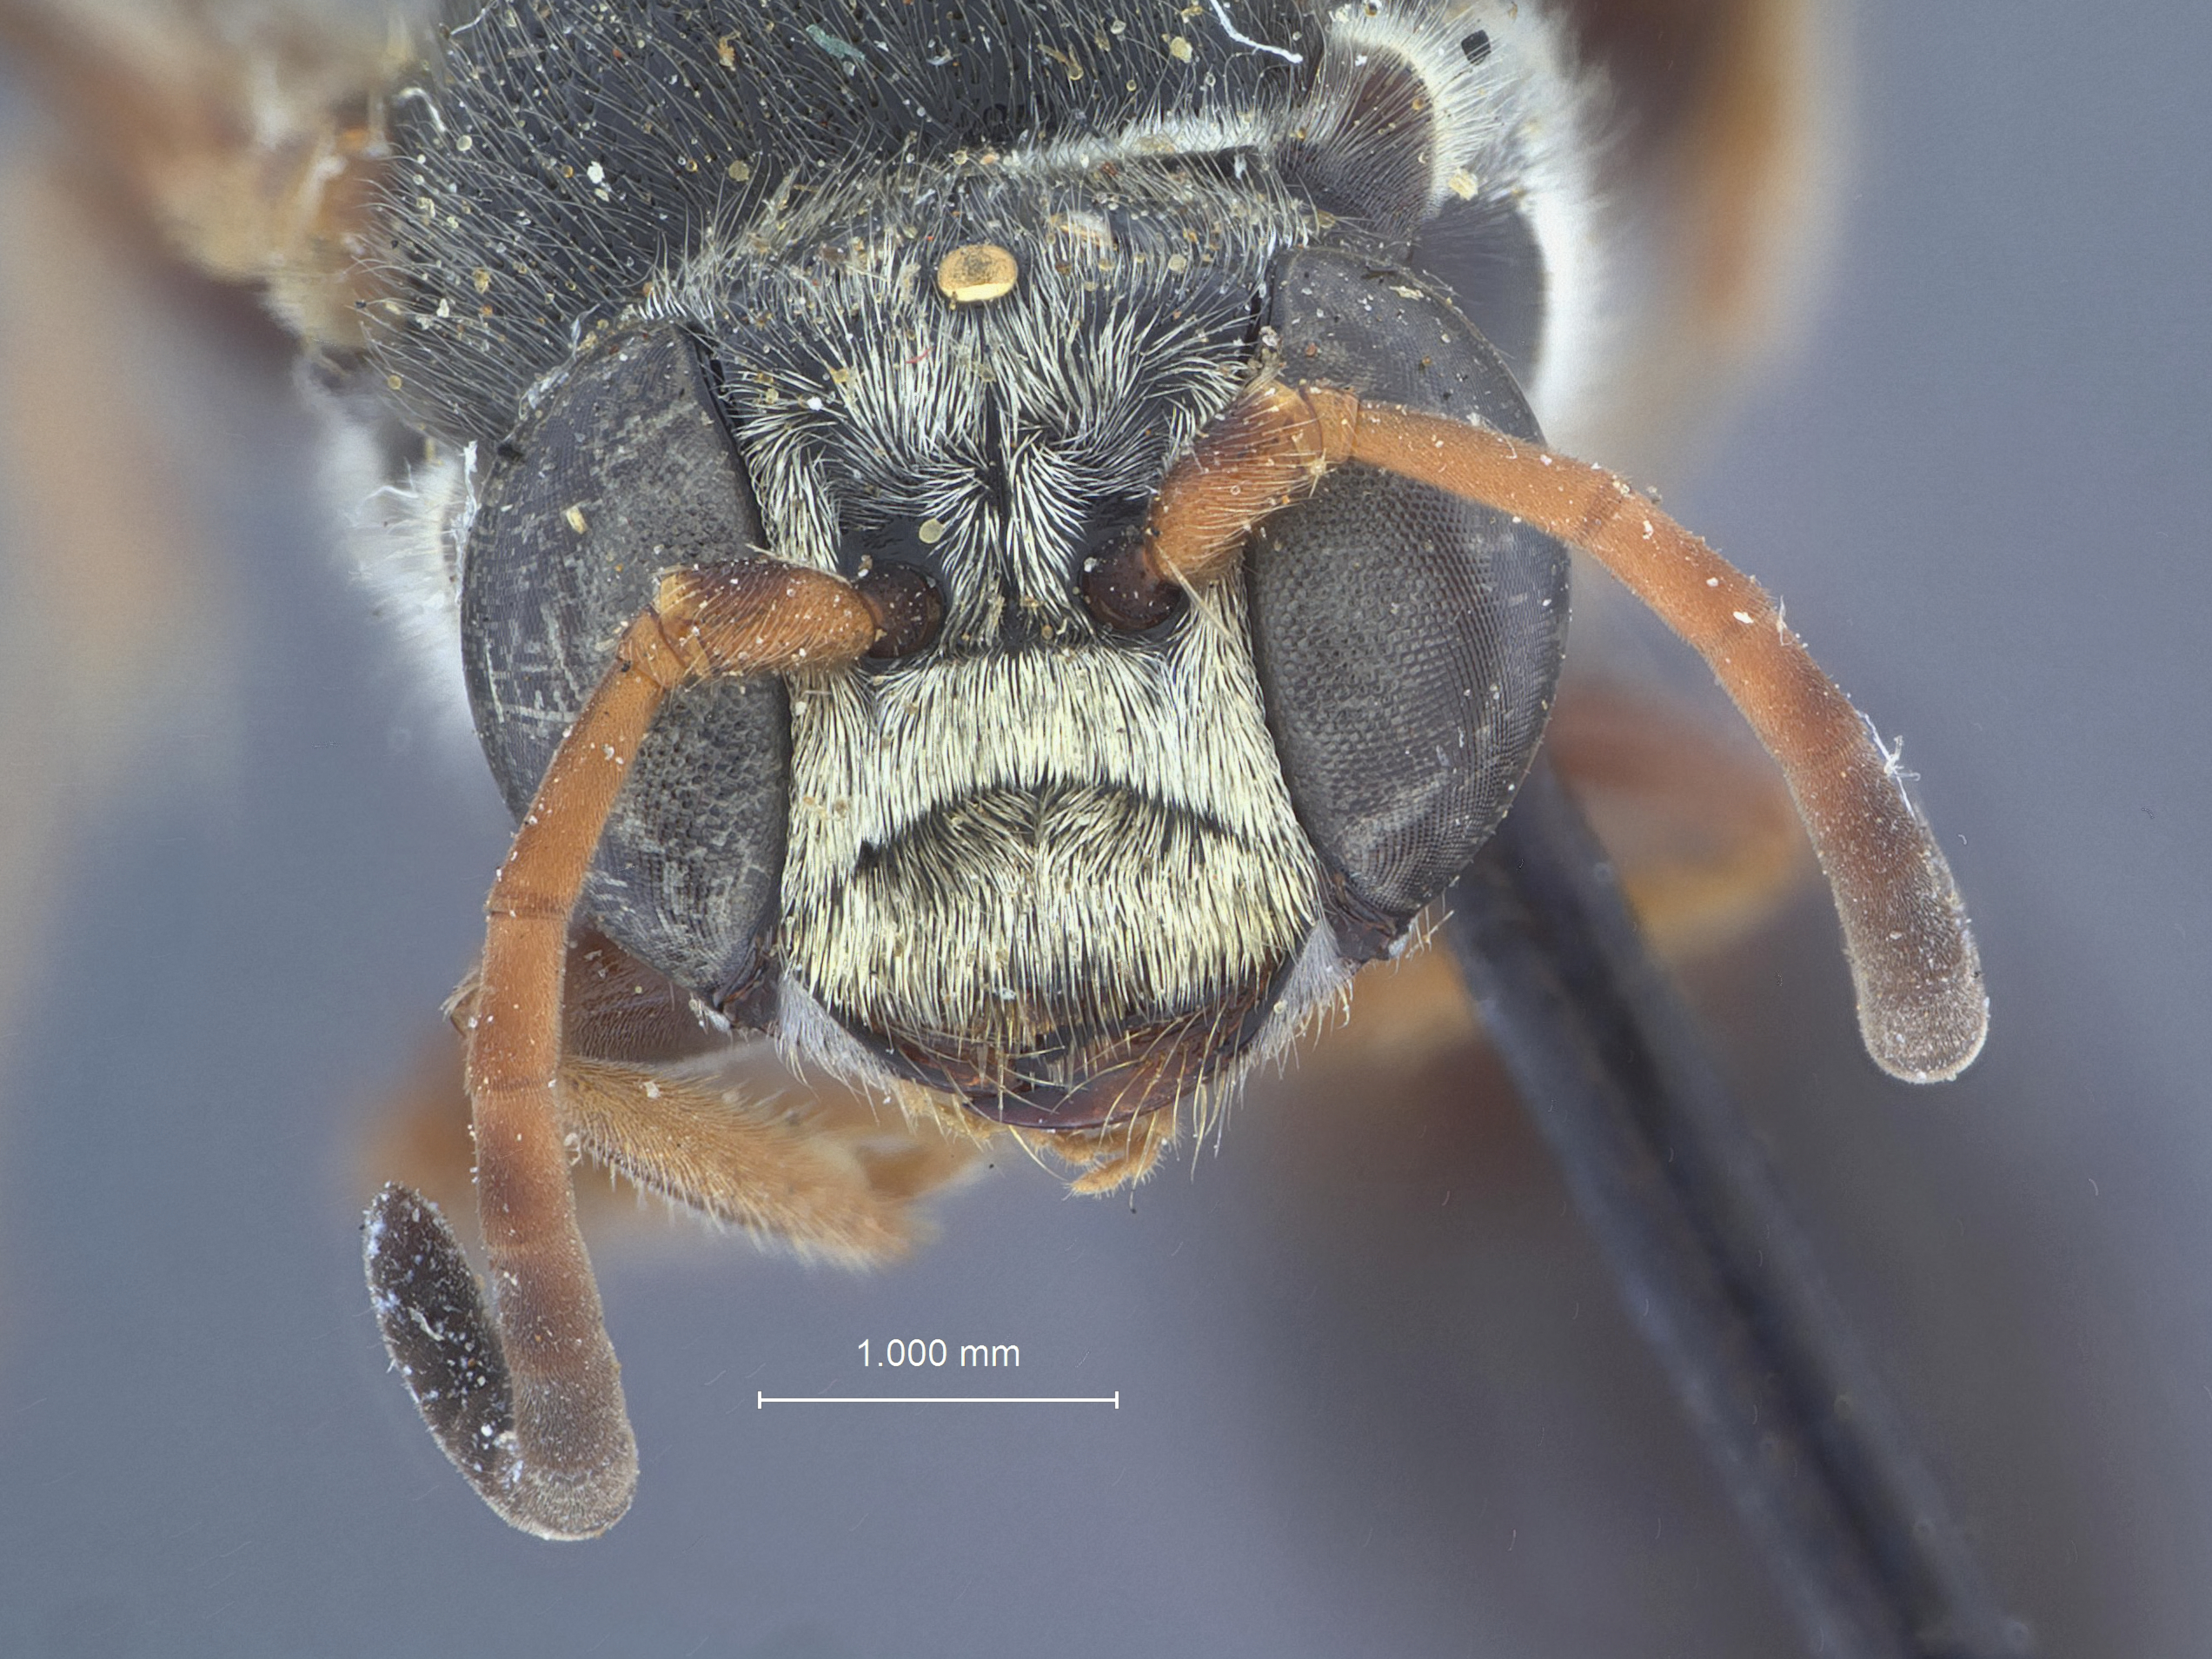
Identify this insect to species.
Mimesa punctata
